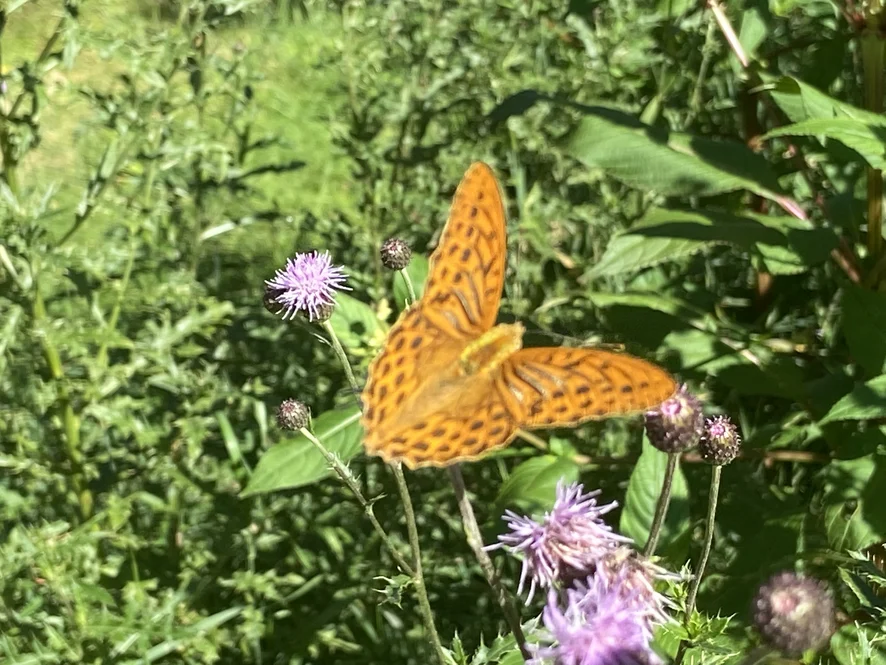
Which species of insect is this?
Argynnis paphia
